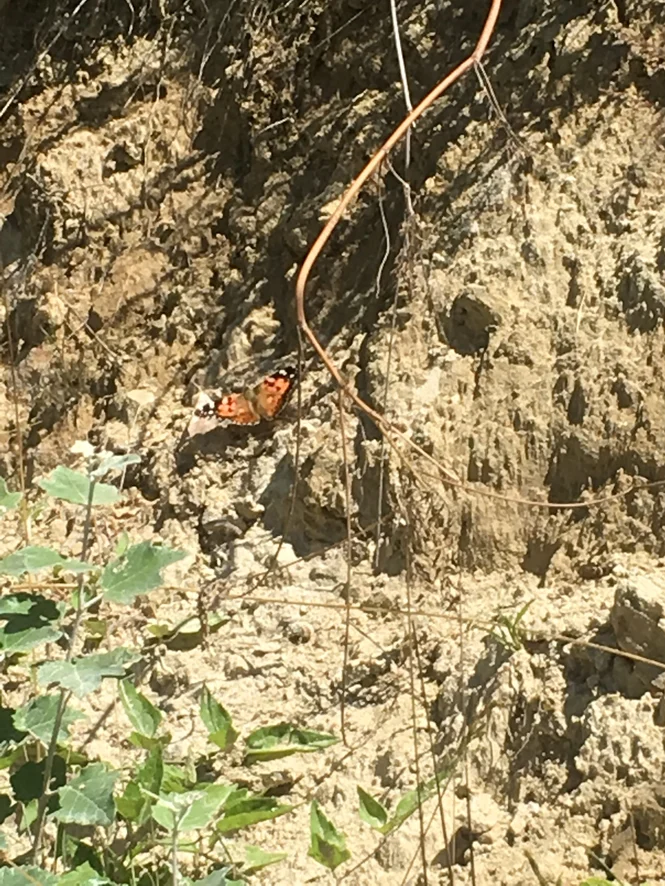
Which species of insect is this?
Vanessa cardui
